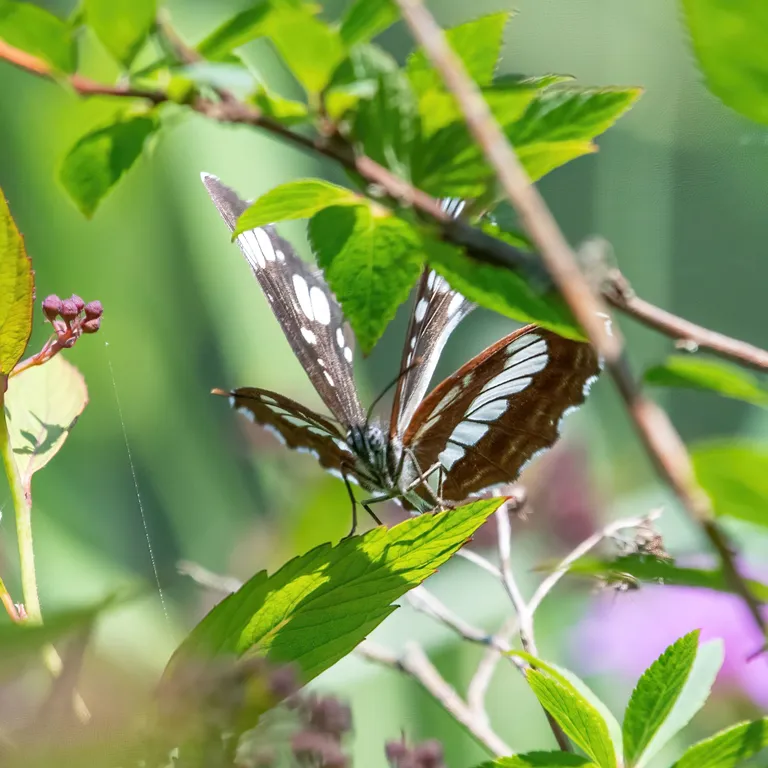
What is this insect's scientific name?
Neptis rivularis
